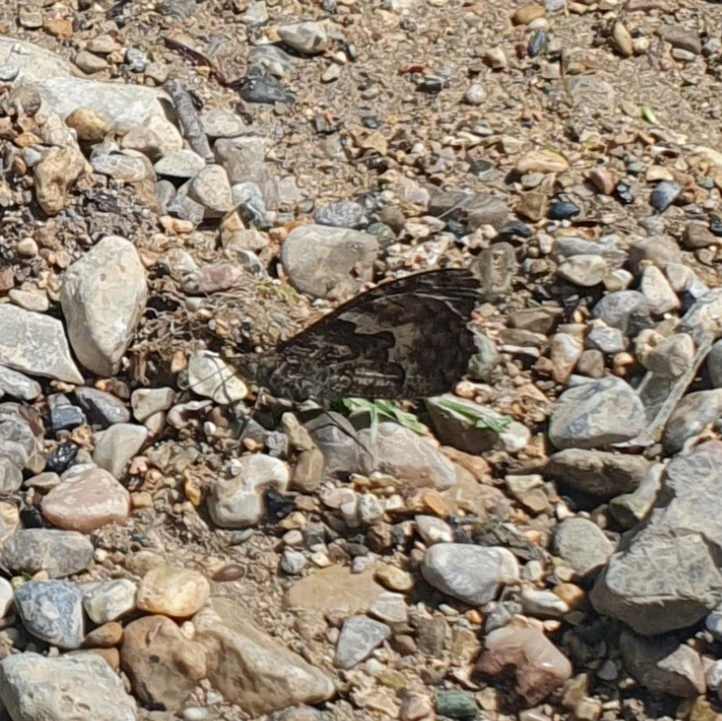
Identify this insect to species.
Hipparchia semele
